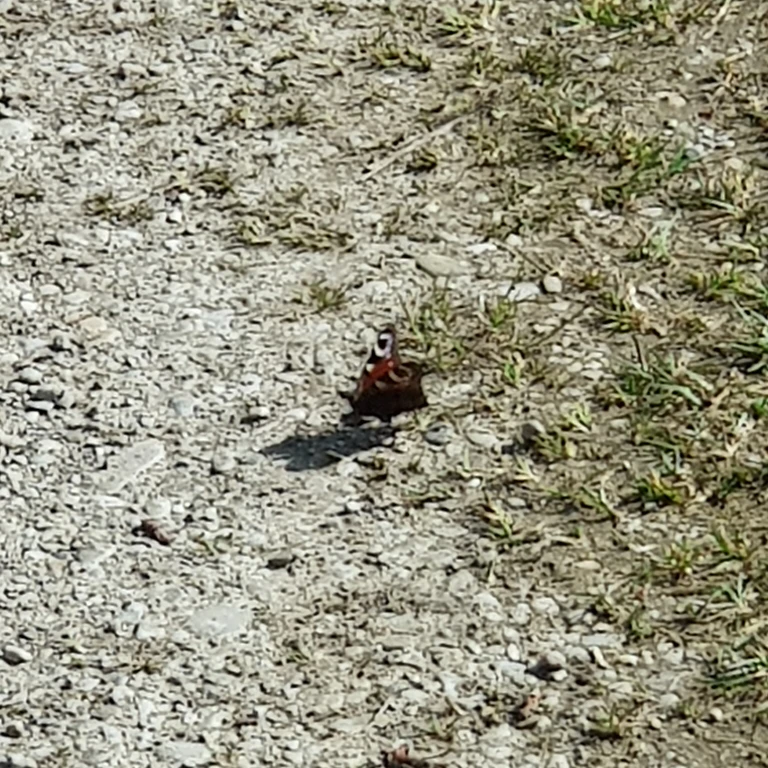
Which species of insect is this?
Aglais io
